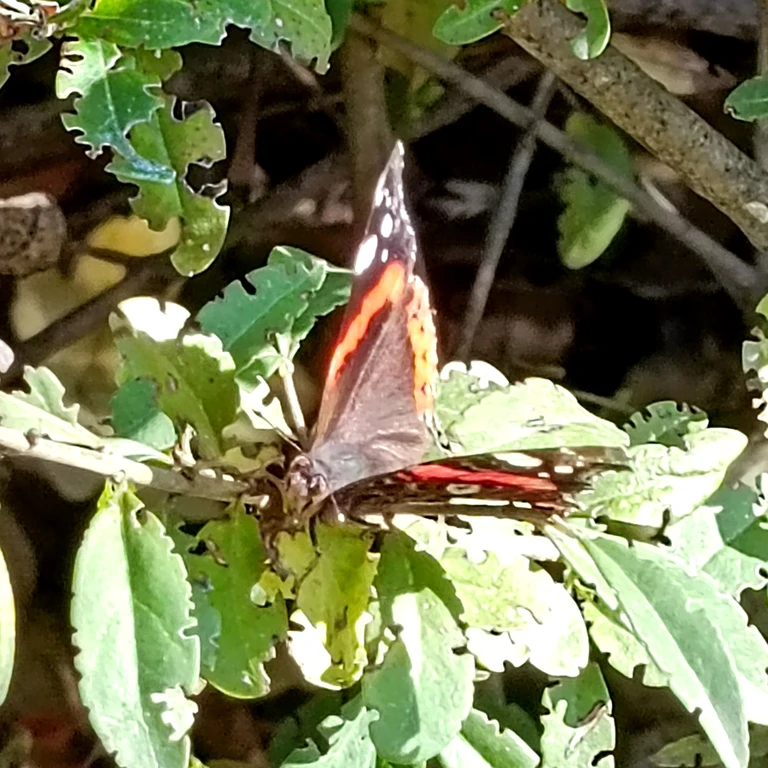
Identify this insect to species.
Vanessa atalanta
